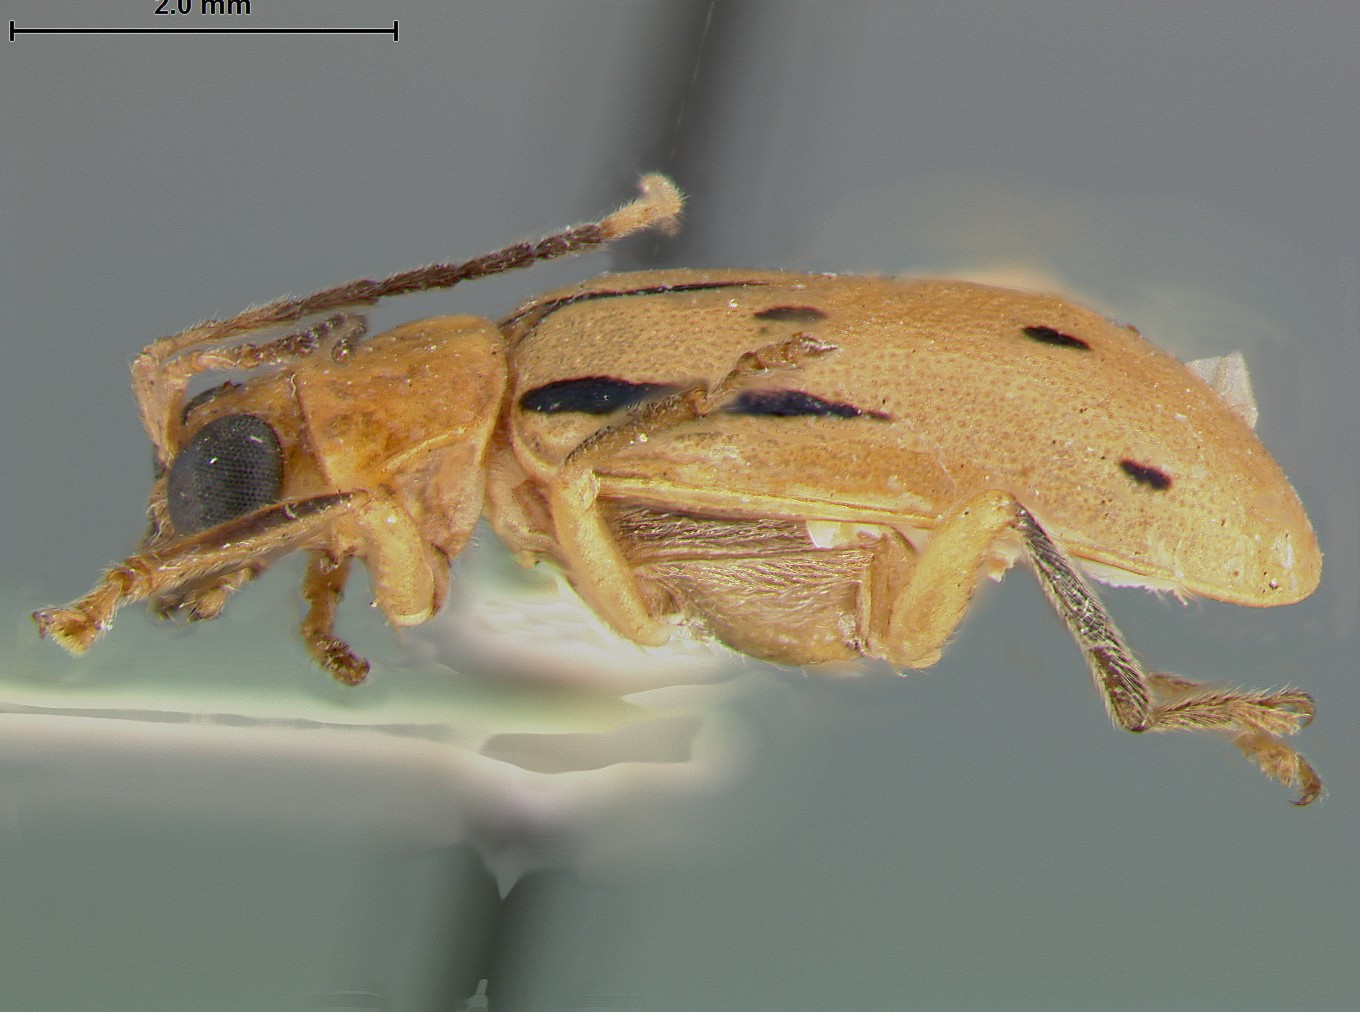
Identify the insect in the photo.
Neobrotica trichops
